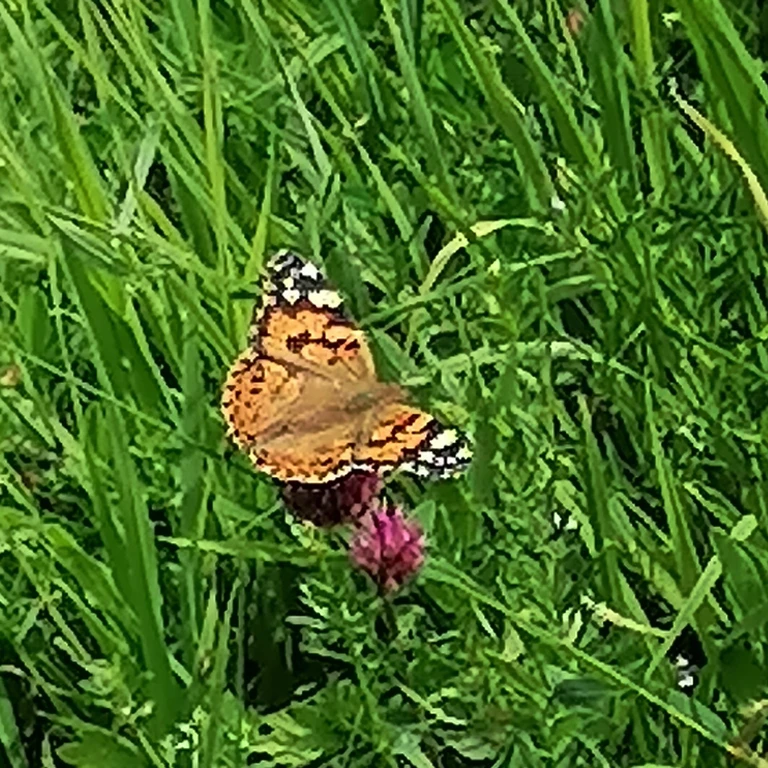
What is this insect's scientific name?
Vanessa cardui
